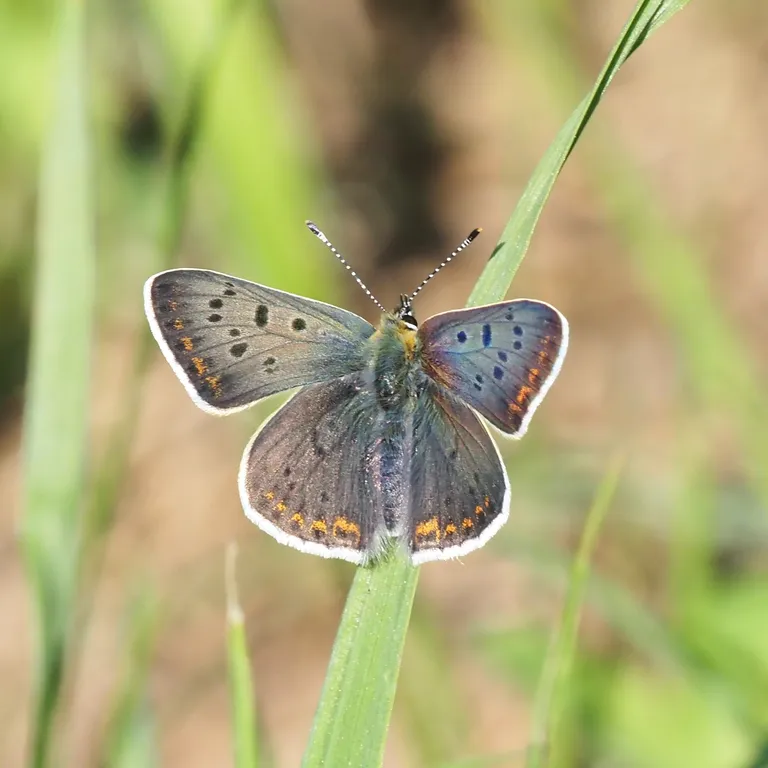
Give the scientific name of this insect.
Lycaena tityrus (also Loweia tityrus)
